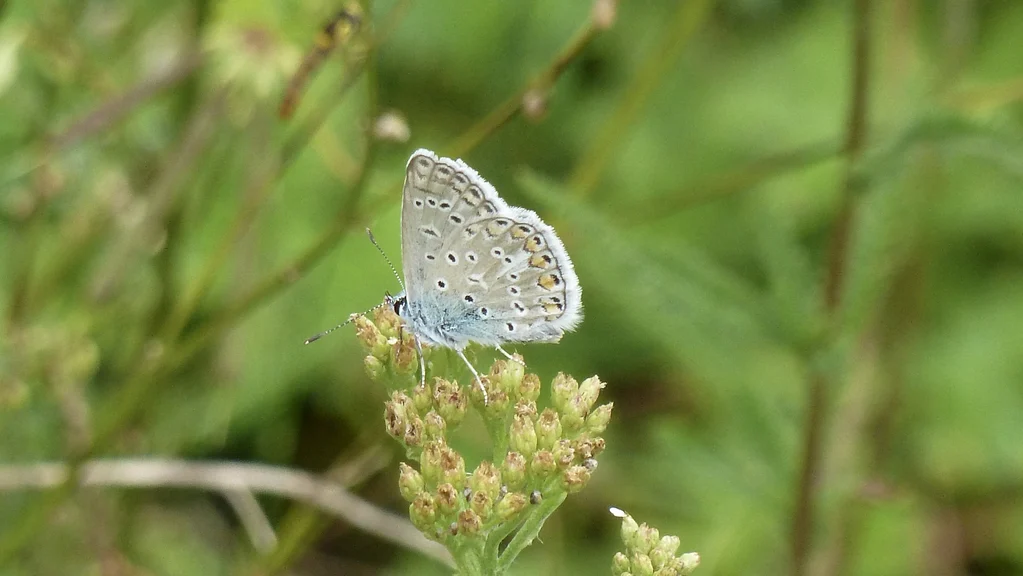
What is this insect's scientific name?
Polyommatus icarus
